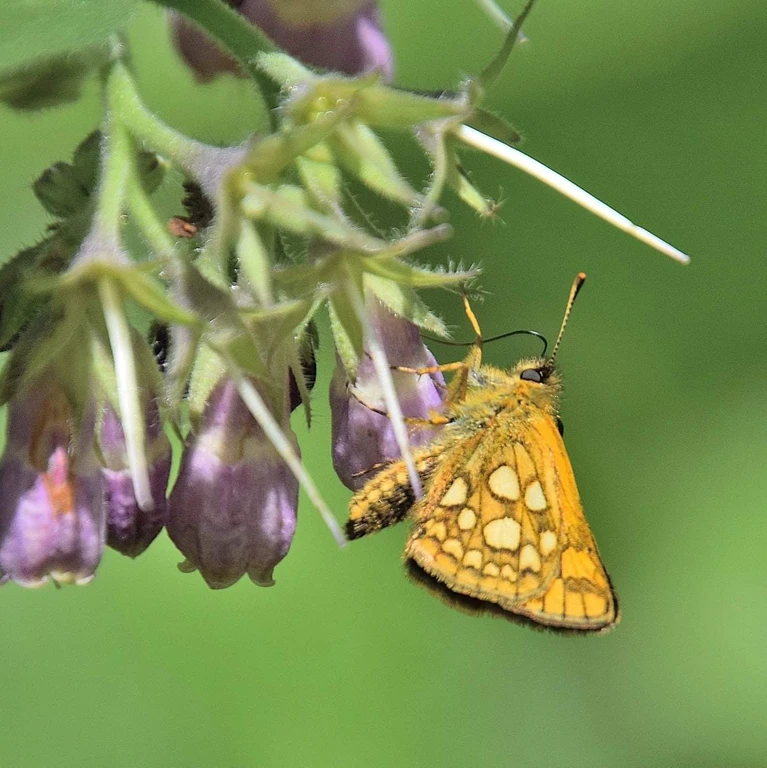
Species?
Carterocephalus palaemon
